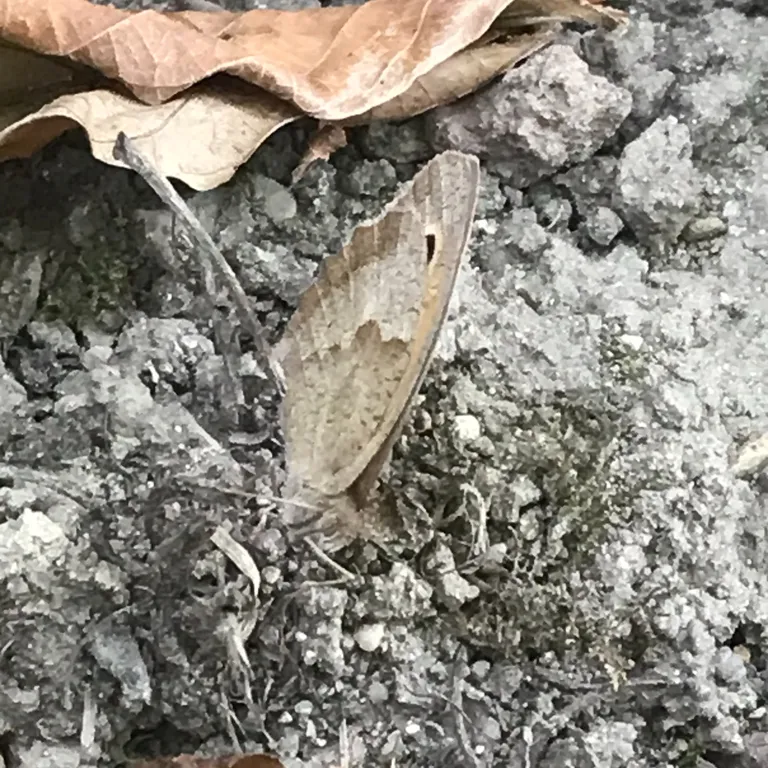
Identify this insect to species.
Maniola jurtina
